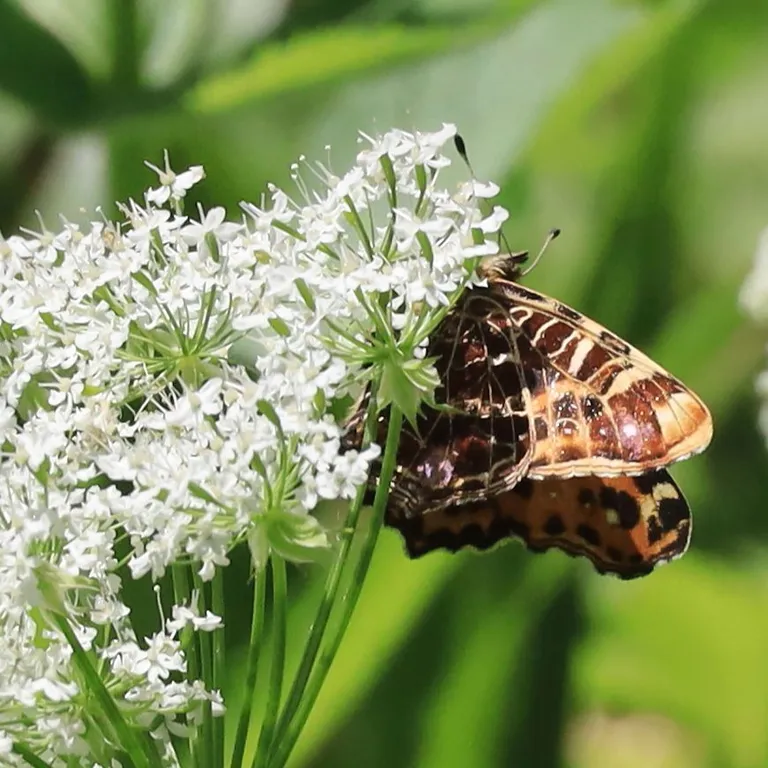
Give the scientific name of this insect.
Araschnia levana
